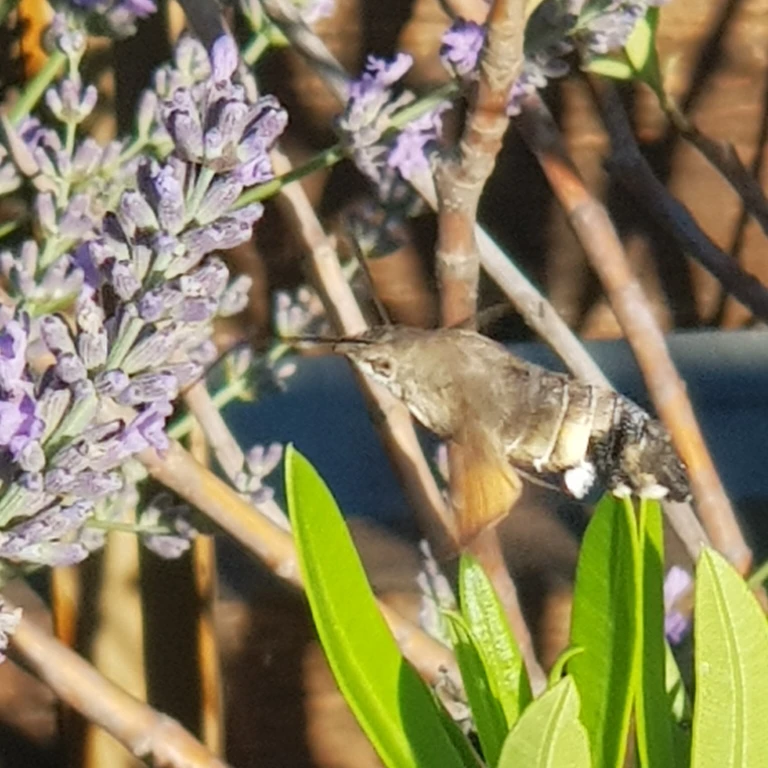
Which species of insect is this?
Macroglossum stellatarum
